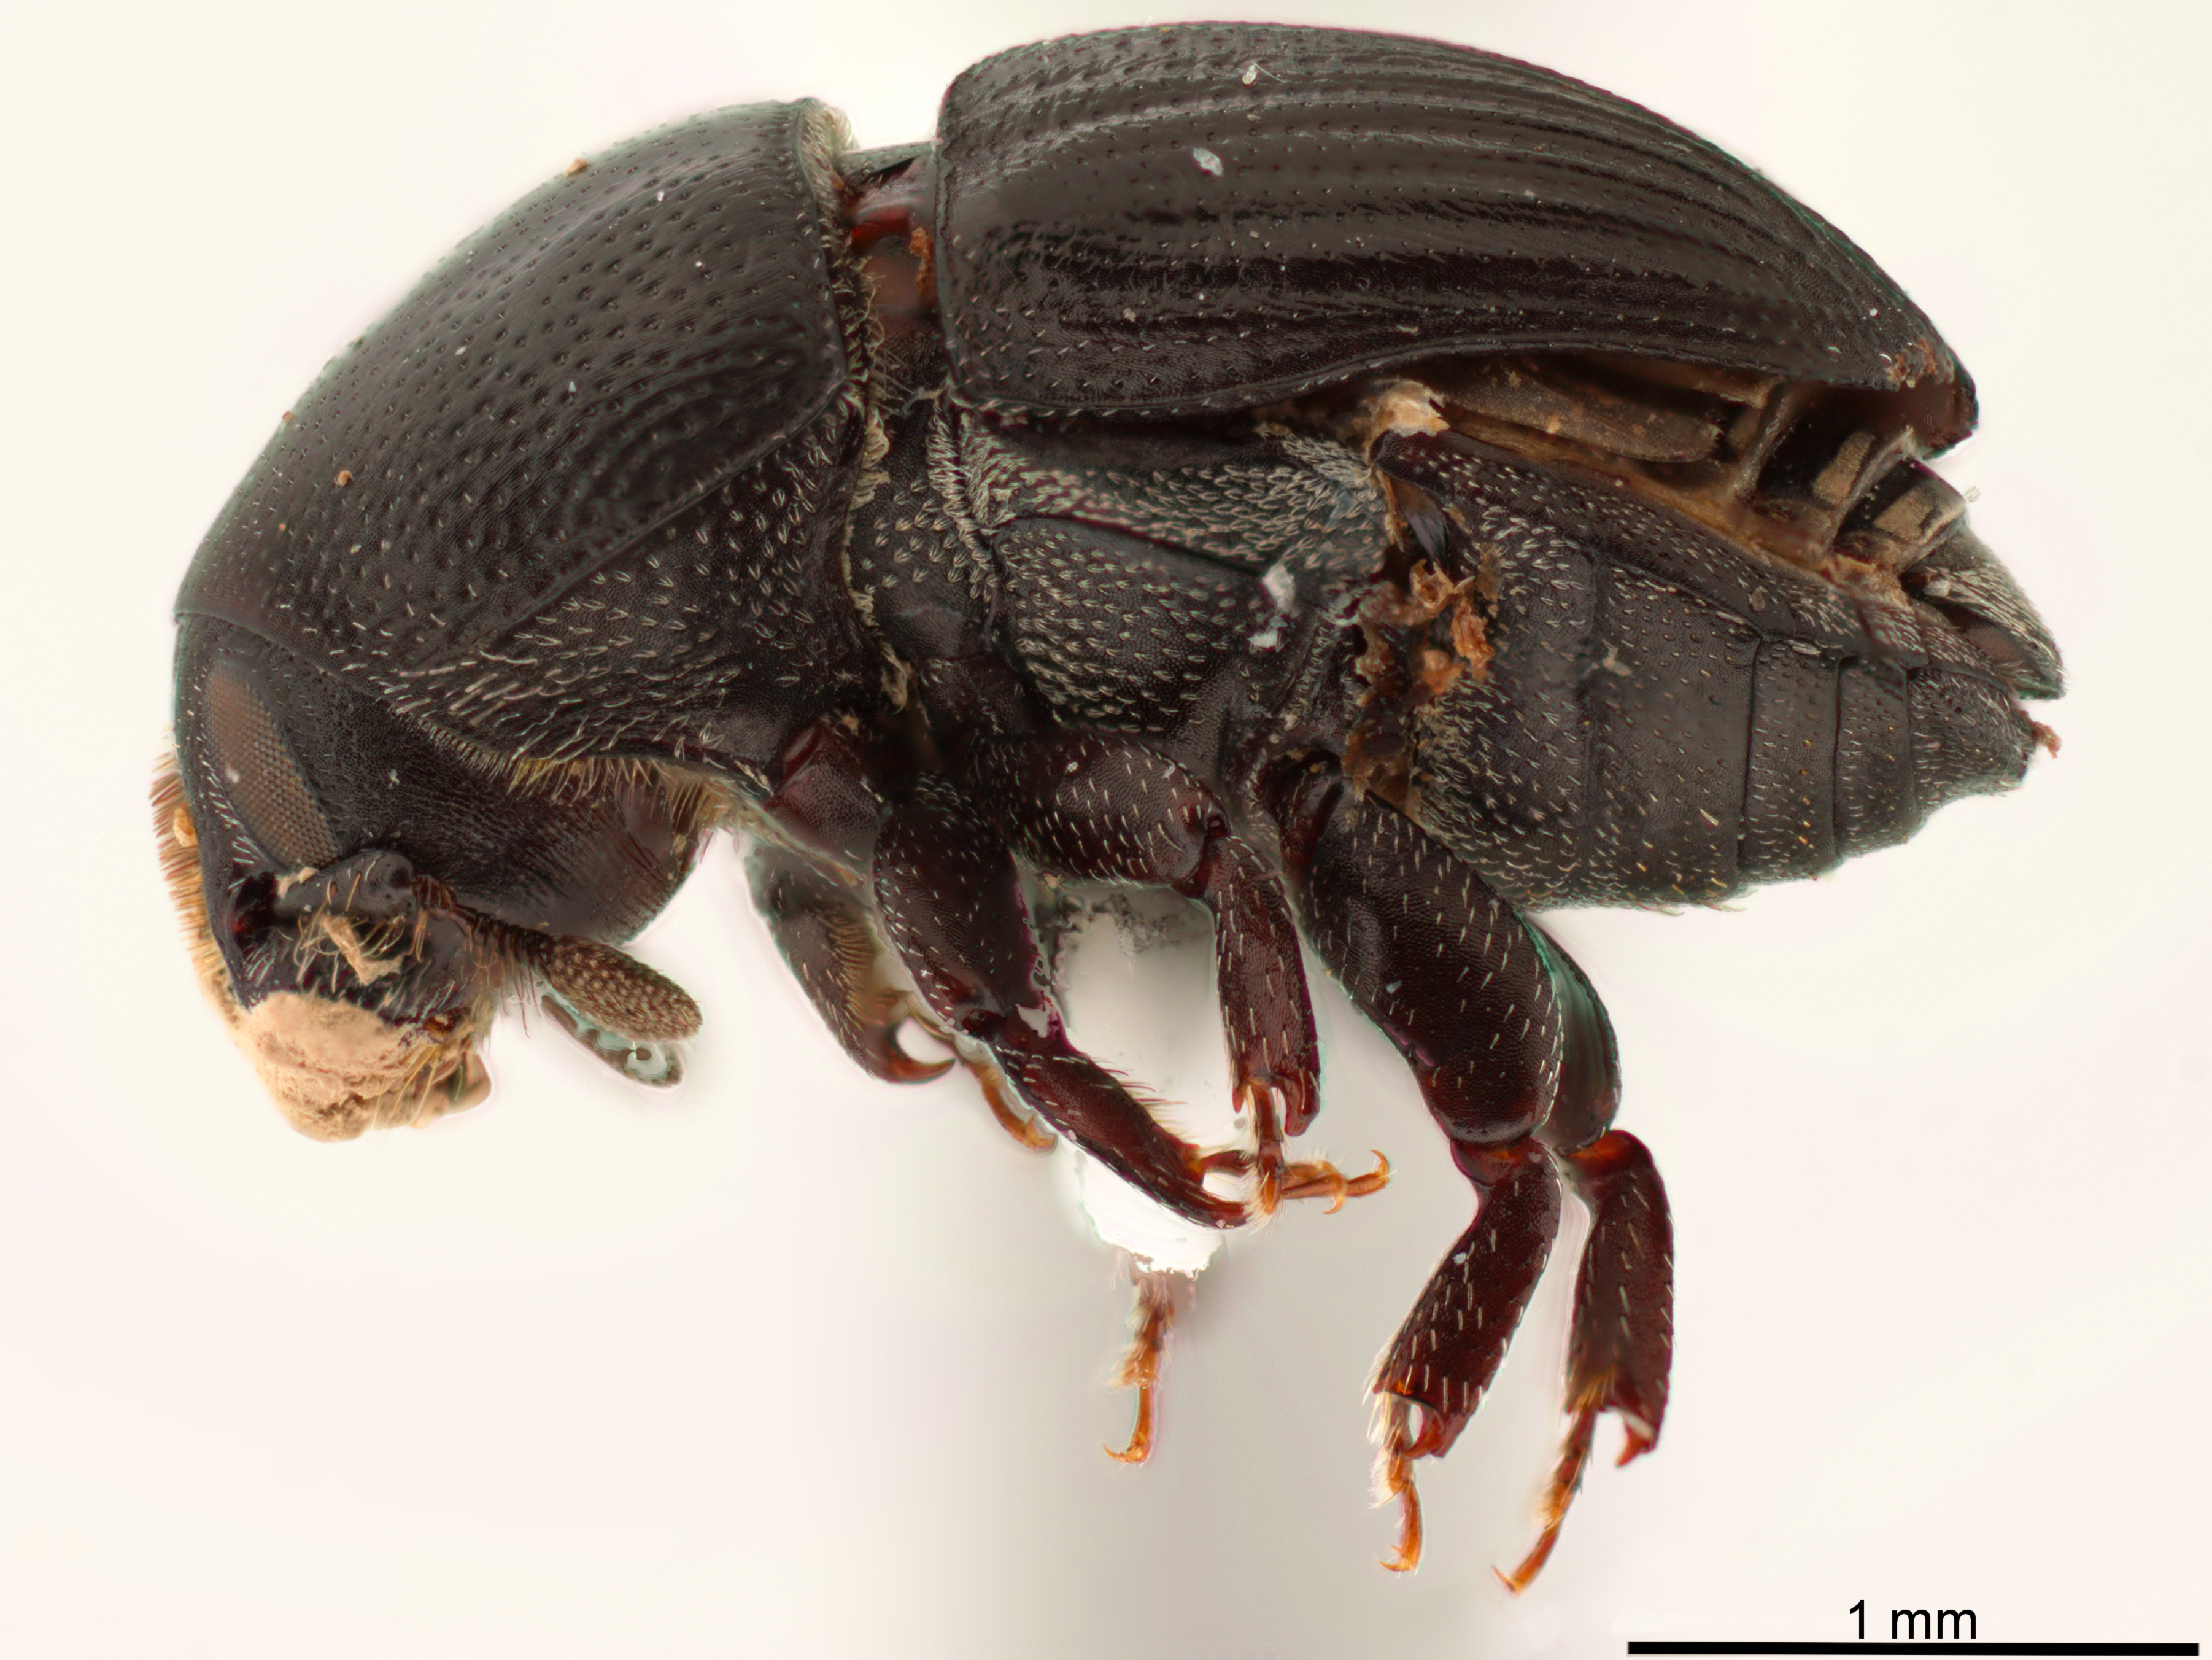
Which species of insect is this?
Ceratolepis insignis
